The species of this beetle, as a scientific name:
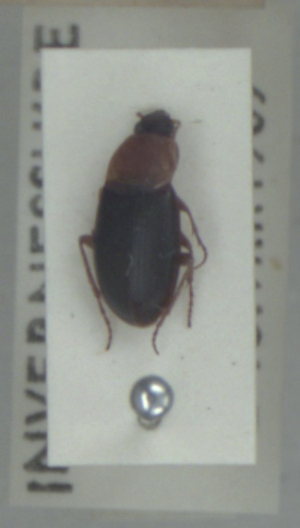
Calathus melanocephalus
